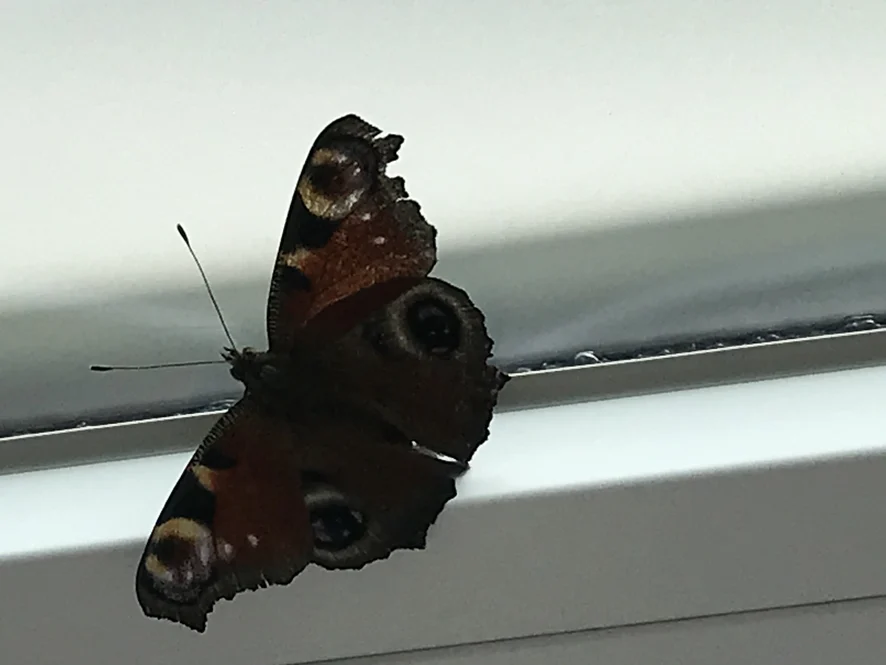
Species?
Aglais io
